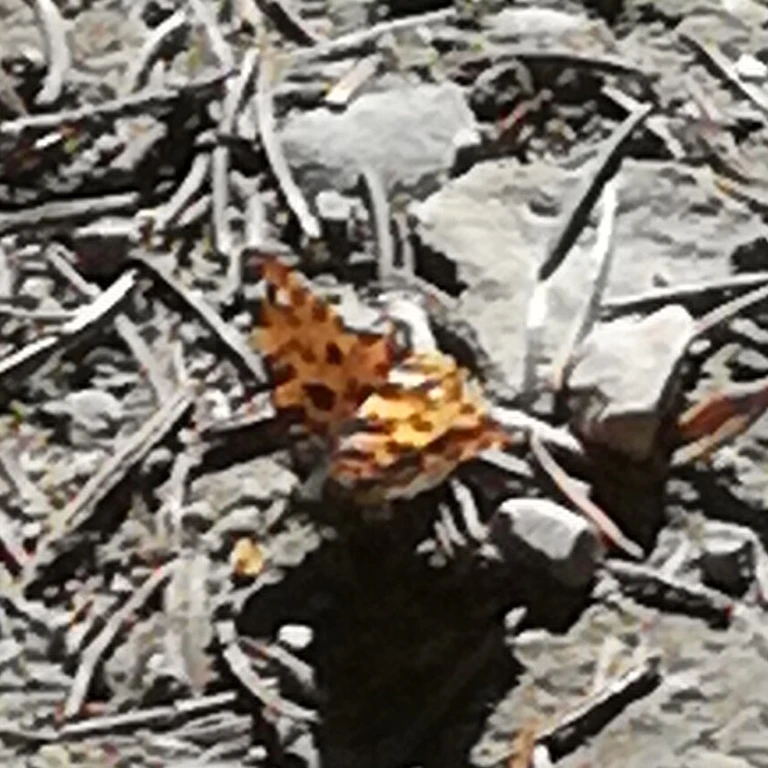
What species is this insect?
Araschnia levana
